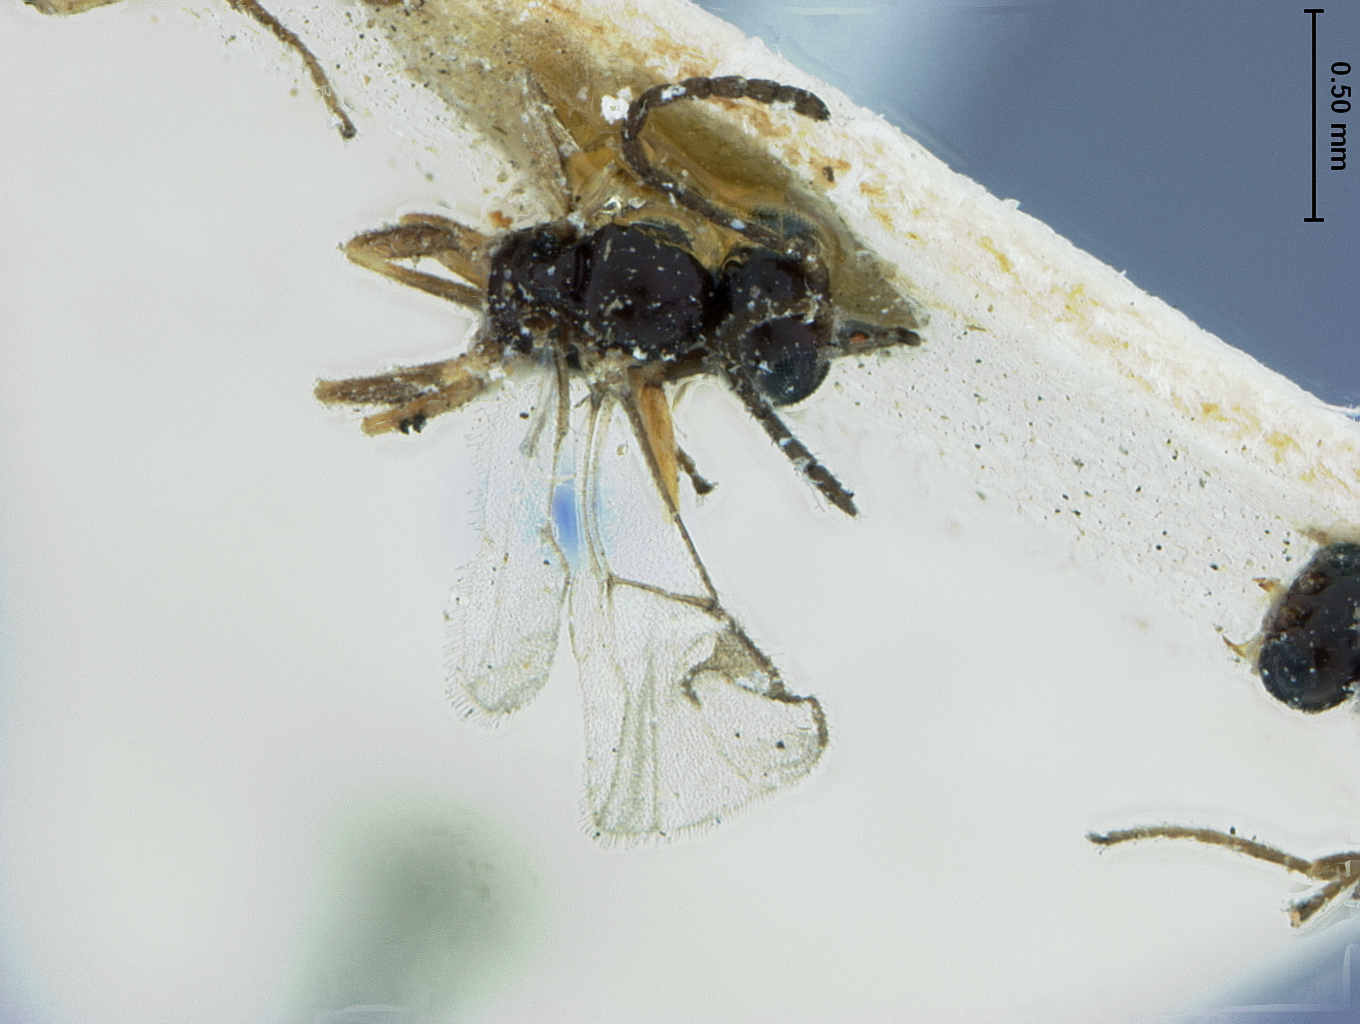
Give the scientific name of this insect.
Lipolexis salicaphidis
